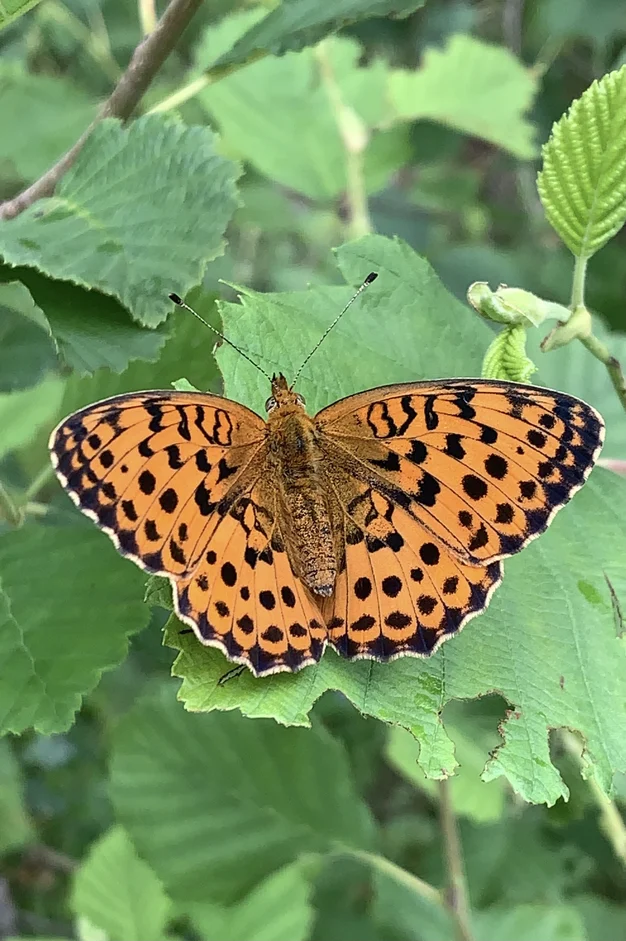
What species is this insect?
Brenthis daphne
